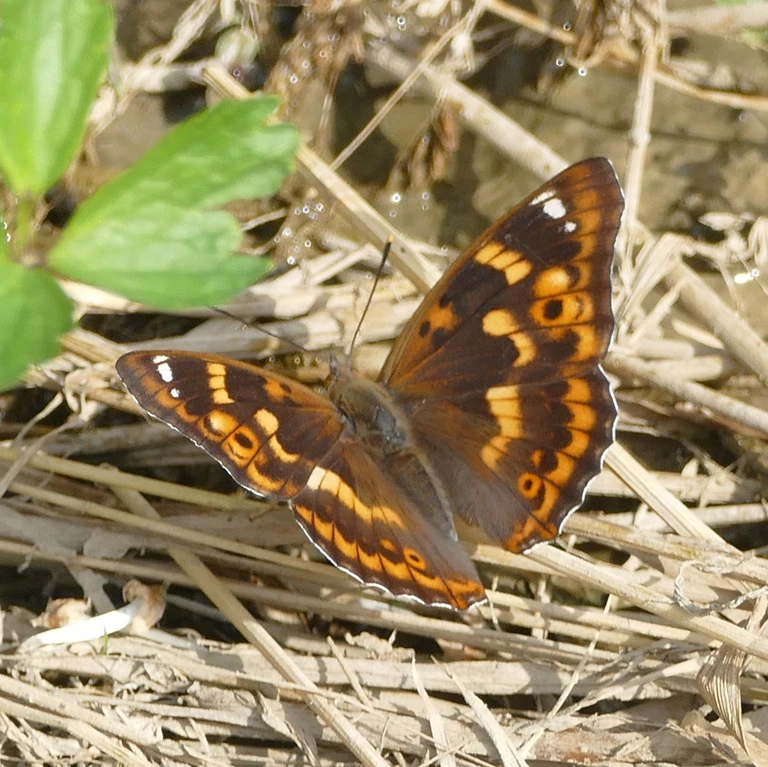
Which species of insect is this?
Apatura ilia
